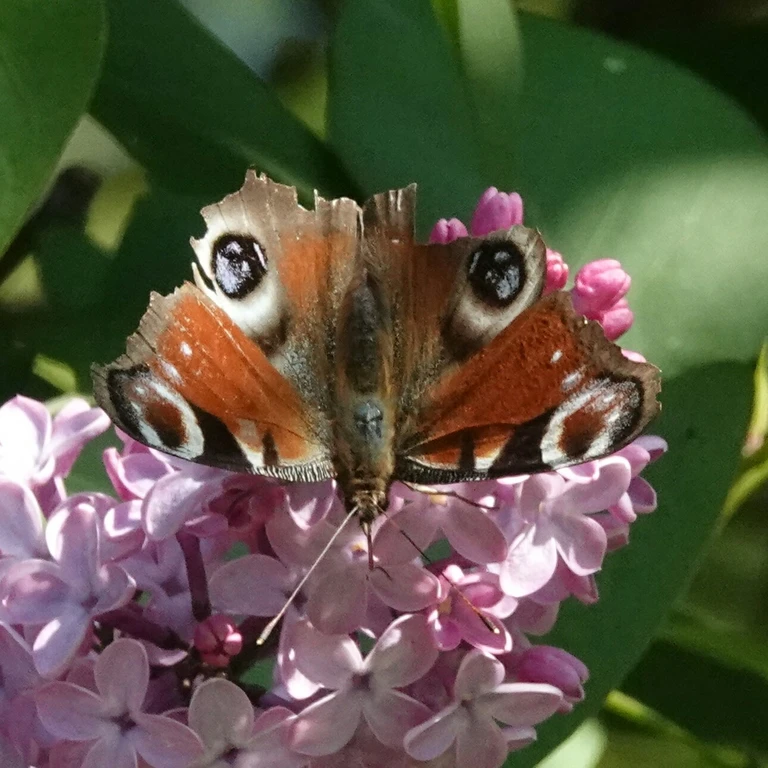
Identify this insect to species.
Aglais io
